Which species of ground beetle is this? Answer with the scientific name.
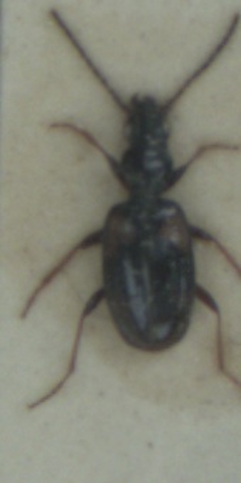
Bembidion illigeri
